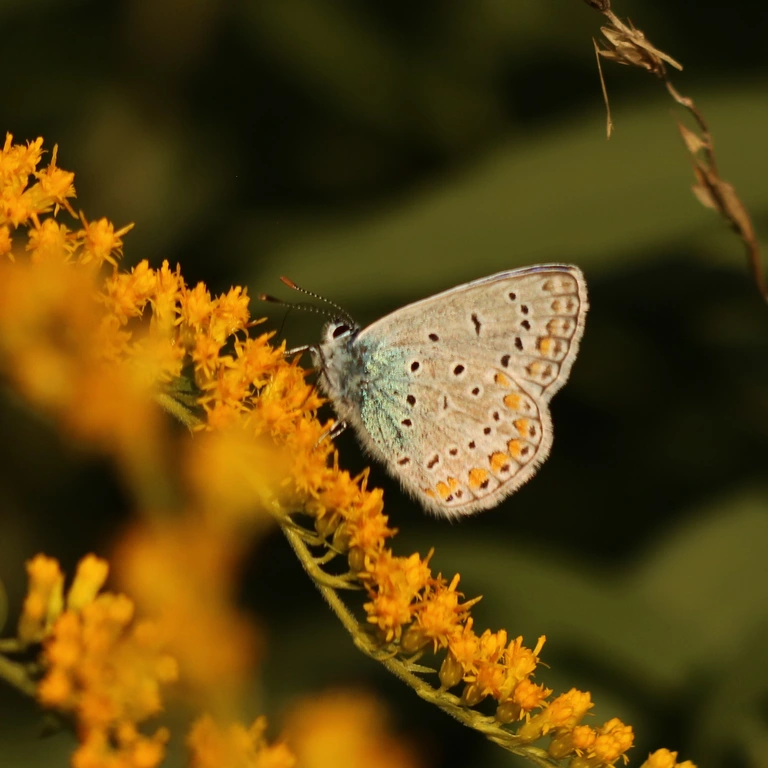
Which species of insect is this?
Polyommatus icarus
